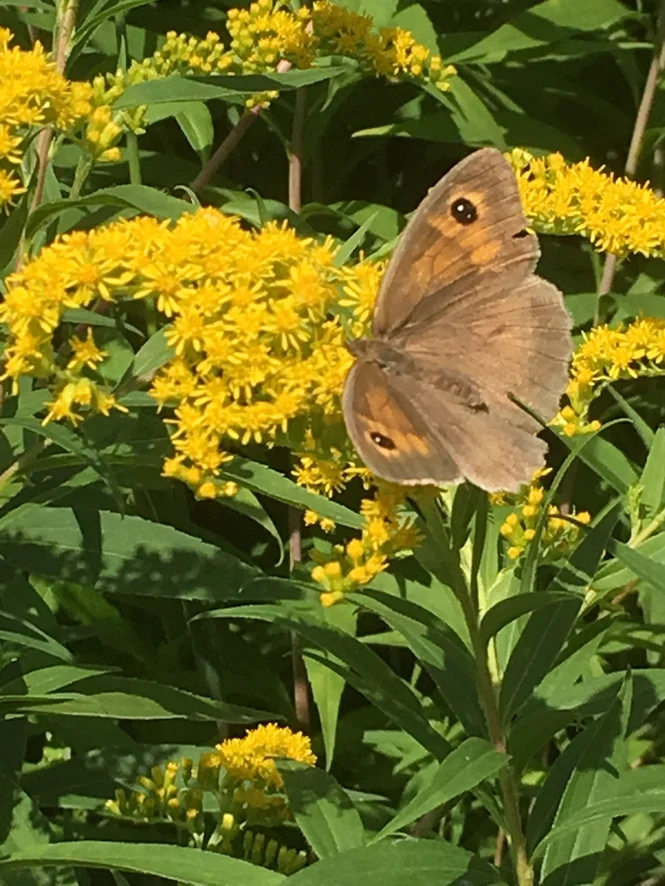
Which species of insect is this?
Maniola jurtina
